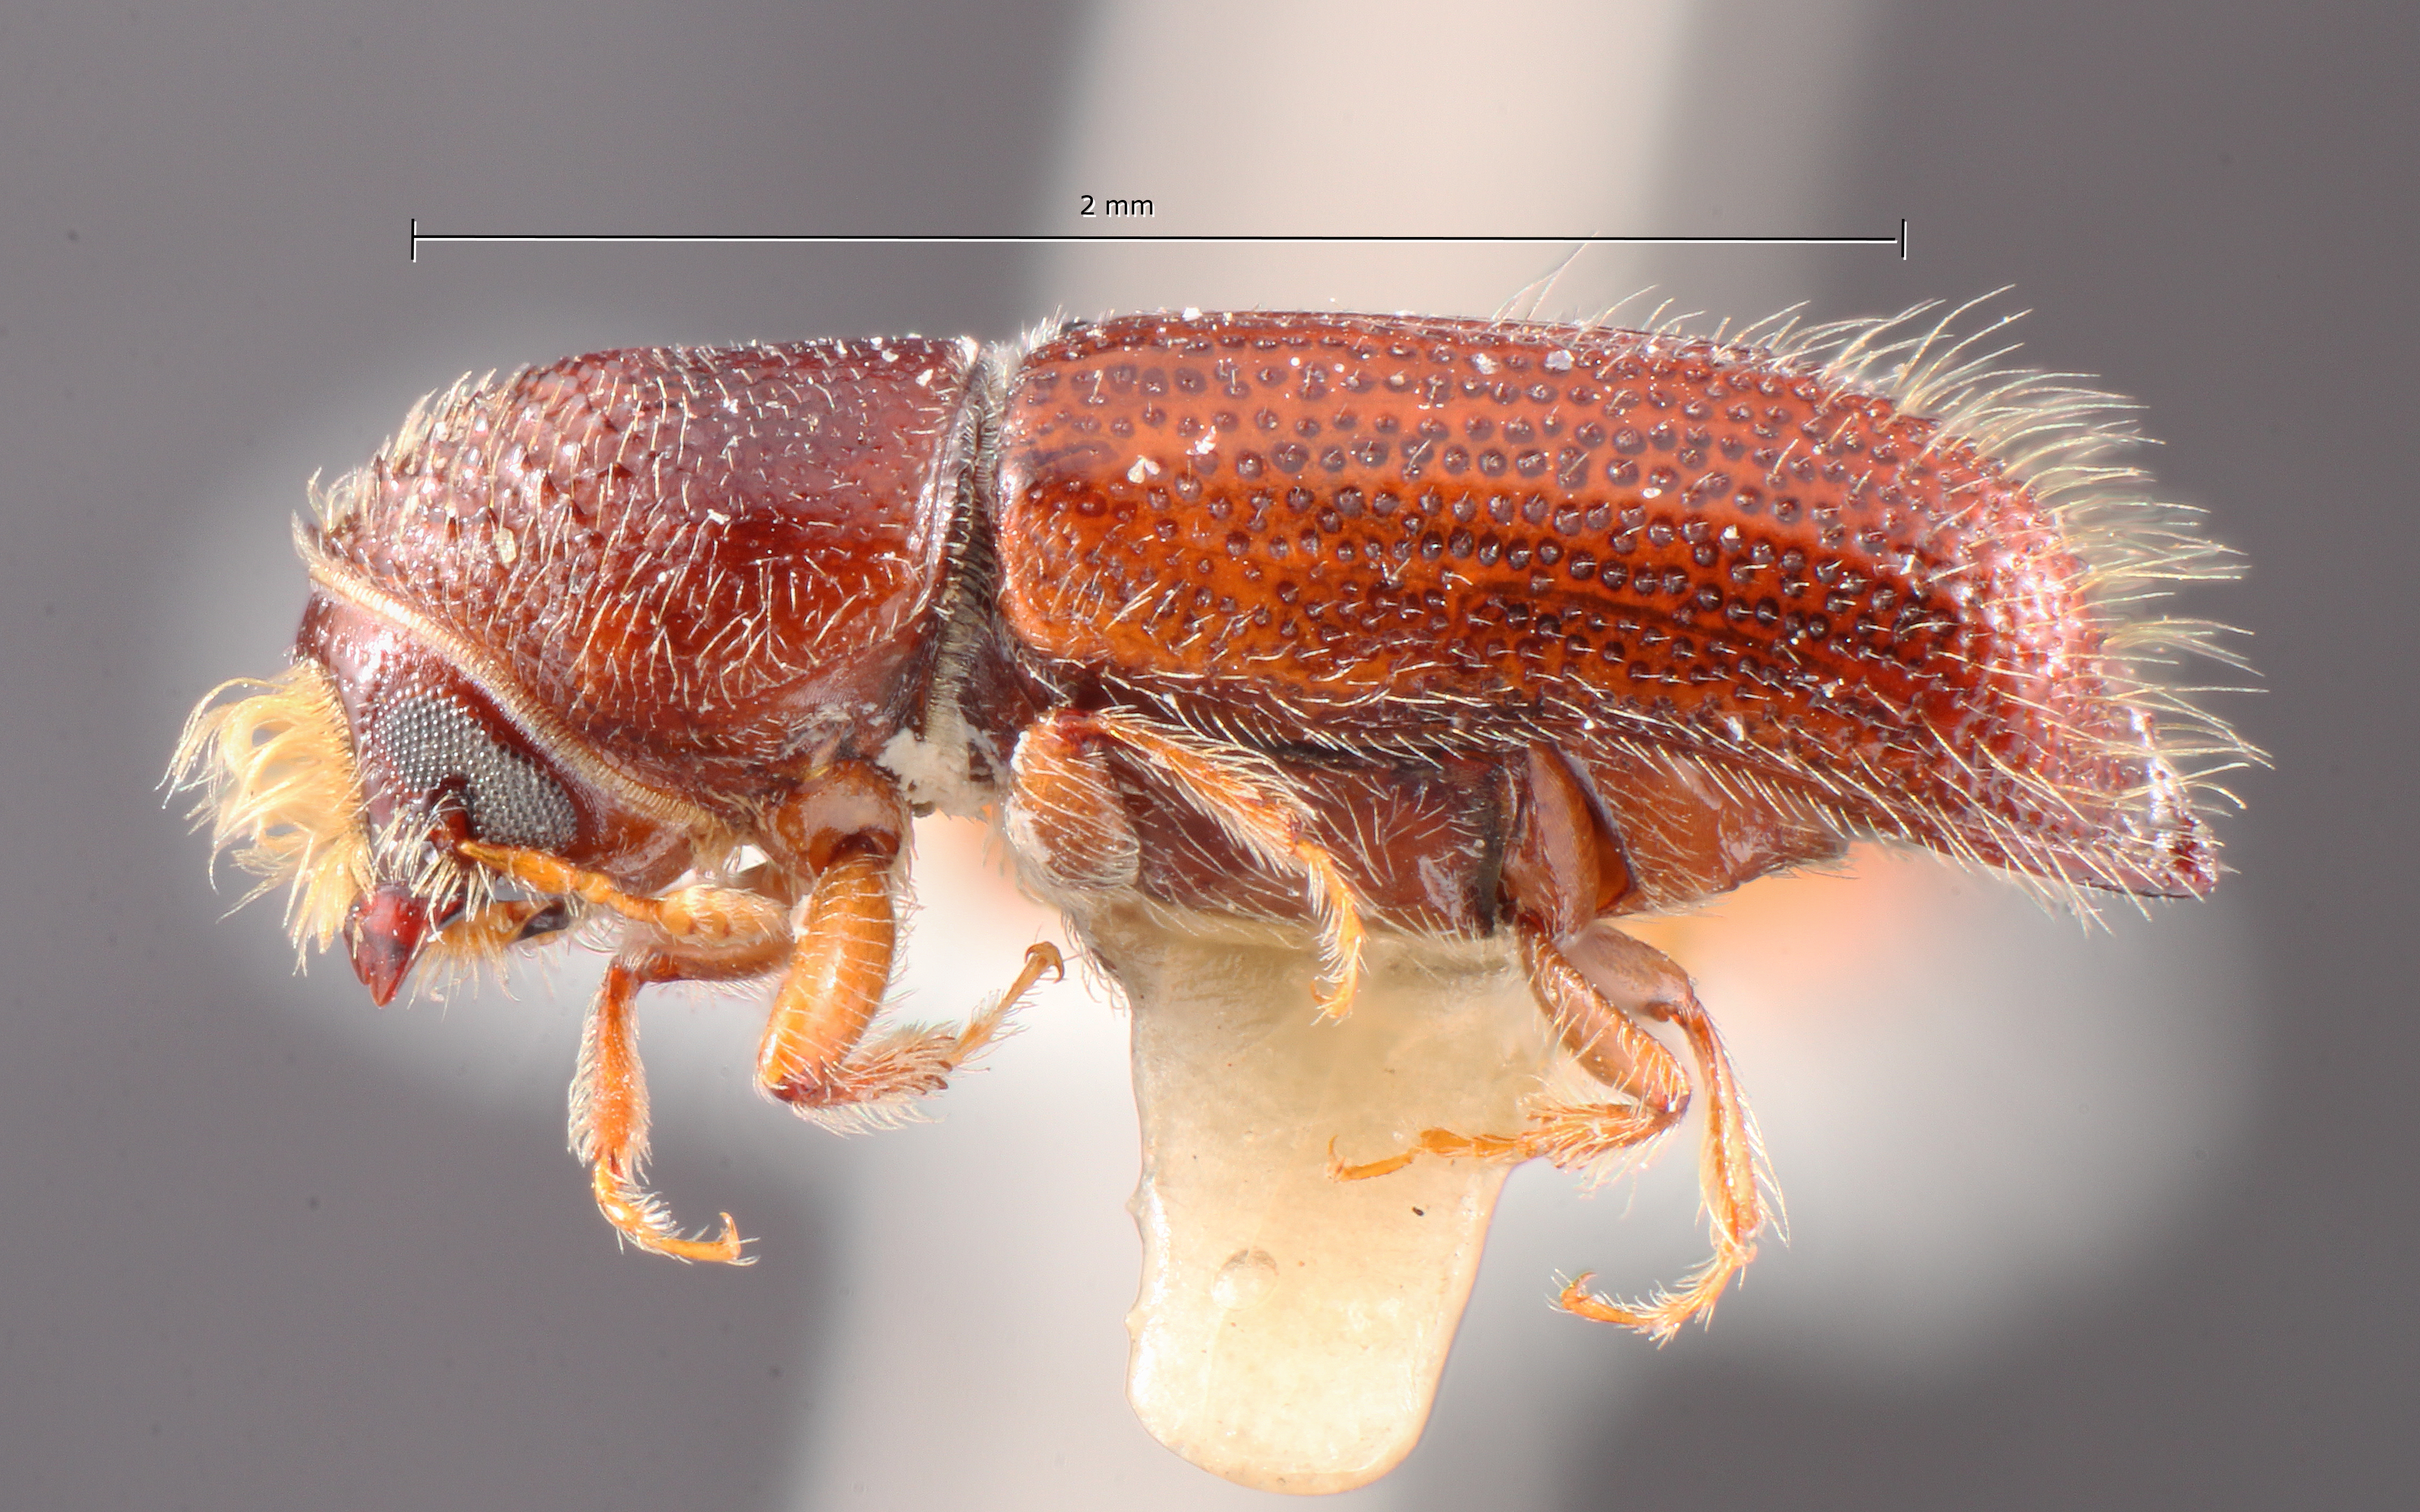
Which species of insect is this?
Pityophthorus spadix
